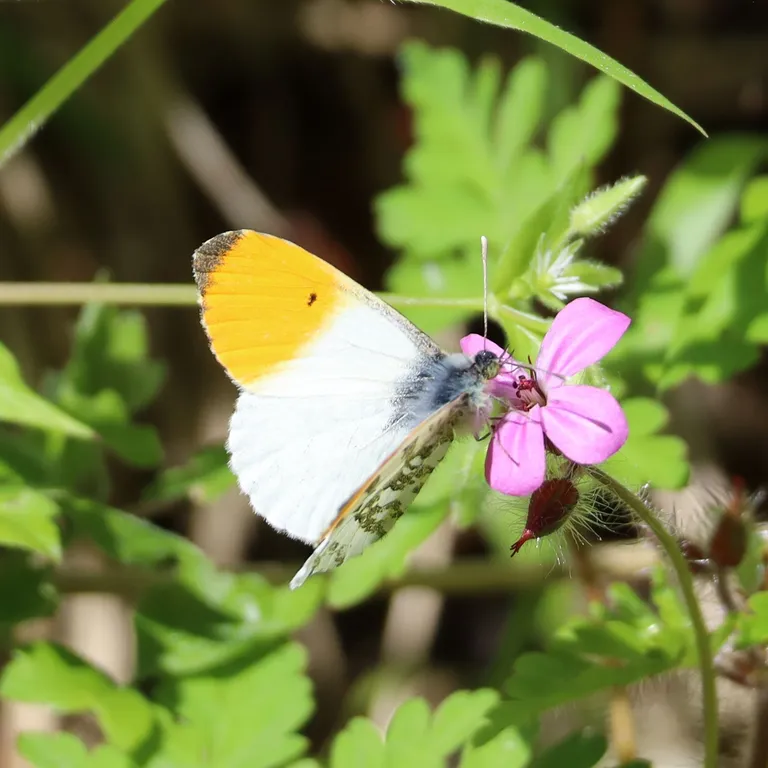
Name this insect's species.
Anthocharis cardamines
